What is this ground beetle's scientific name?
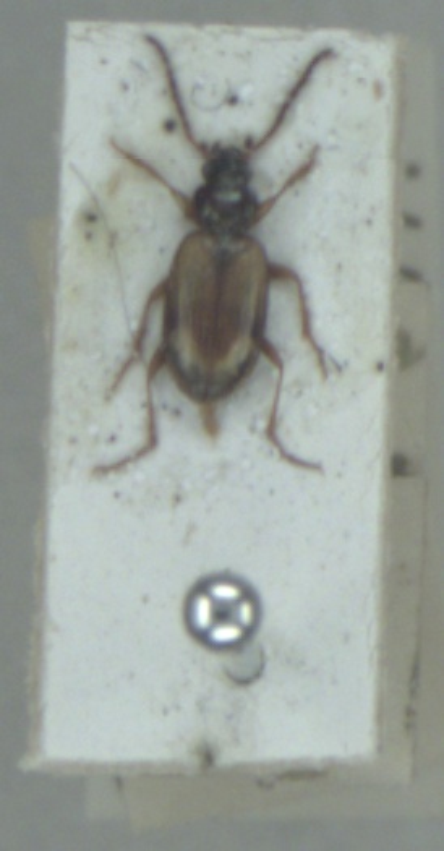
Bembidion bualei
